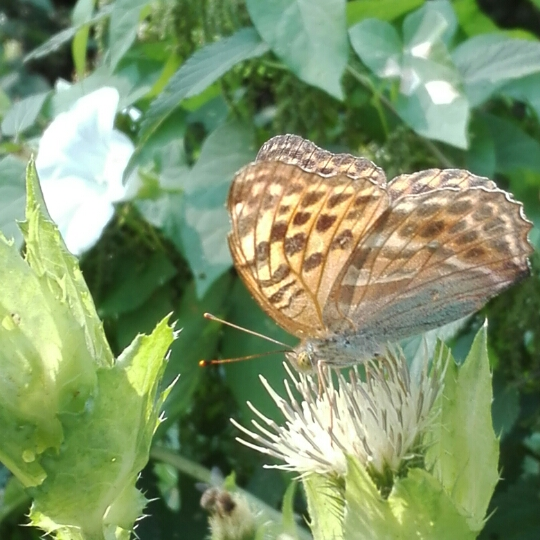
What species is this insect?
Argynnis paphia
